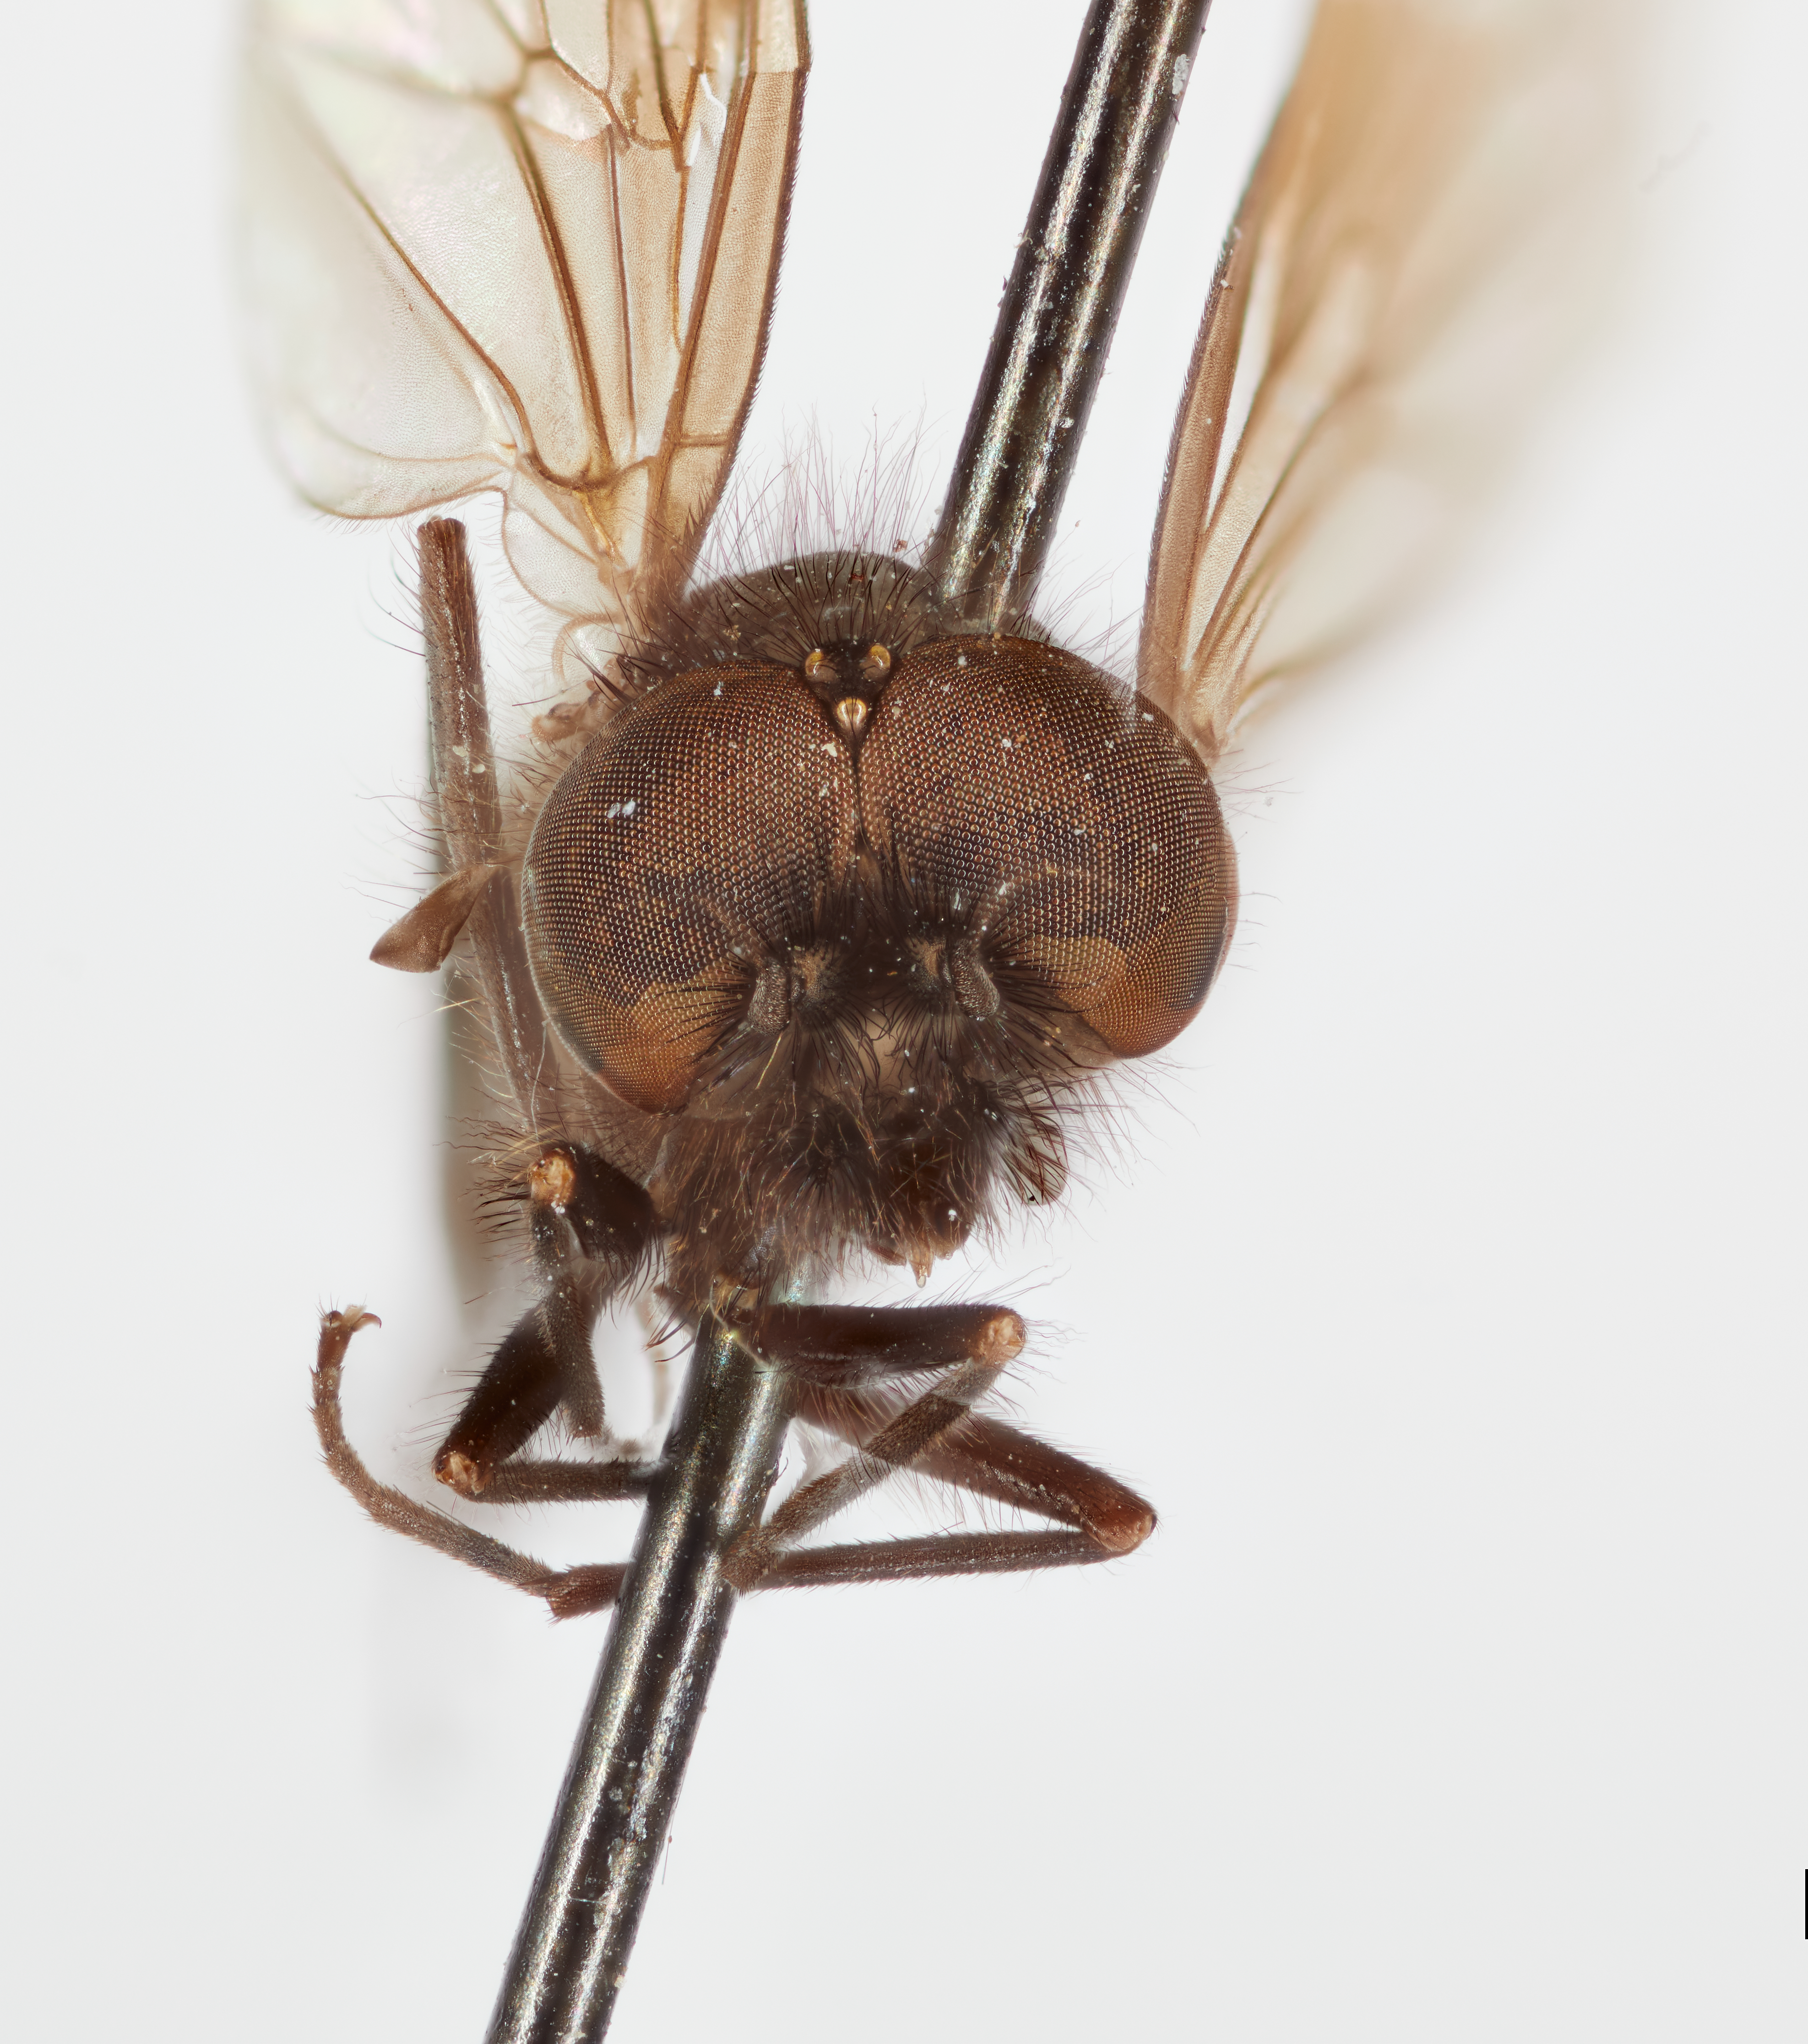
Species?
Symphoromyia kincaidi
